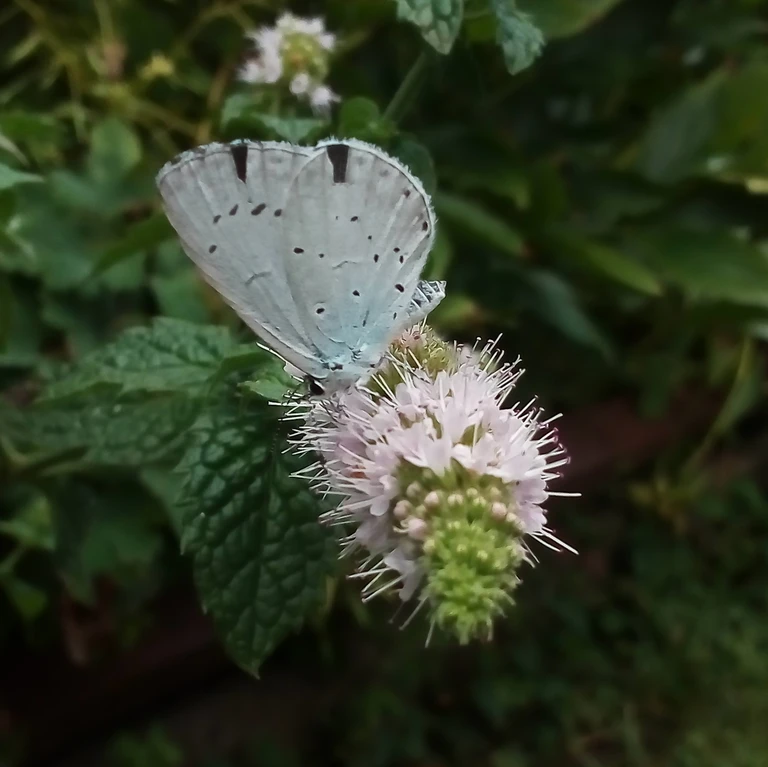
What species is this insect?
Celastrina argiolus
